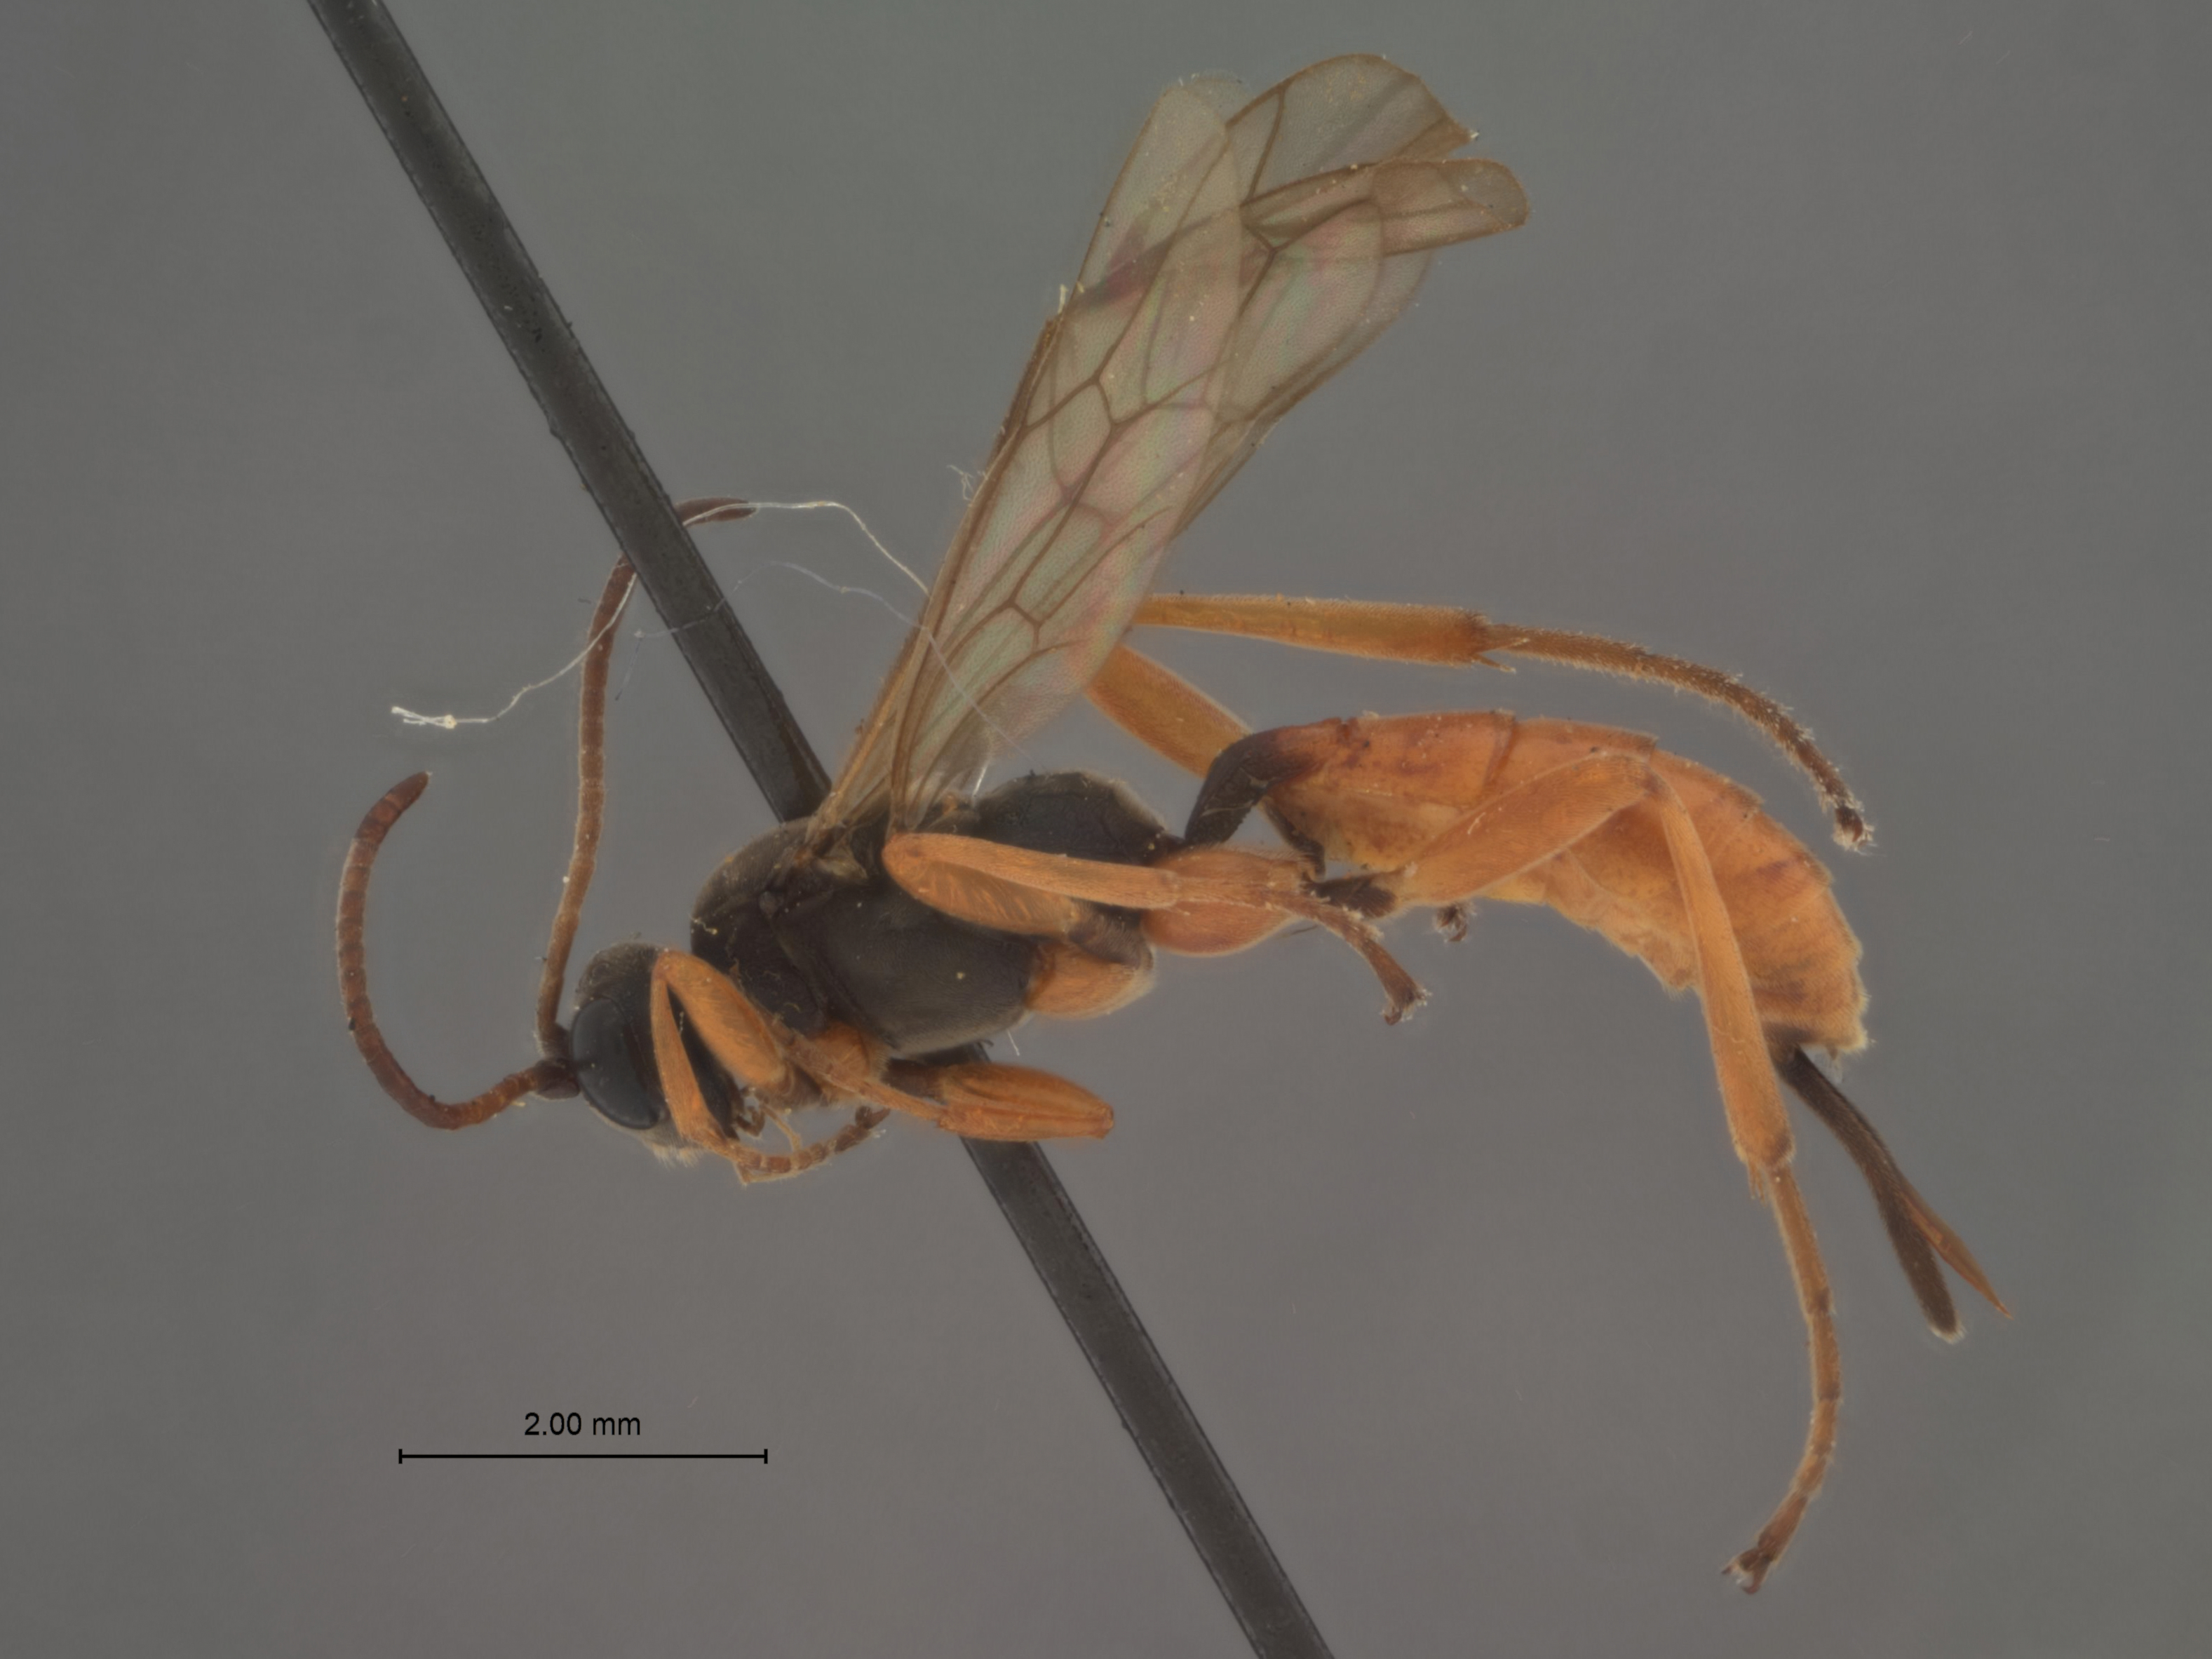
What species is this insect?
Trichorcryptus atlanticus
